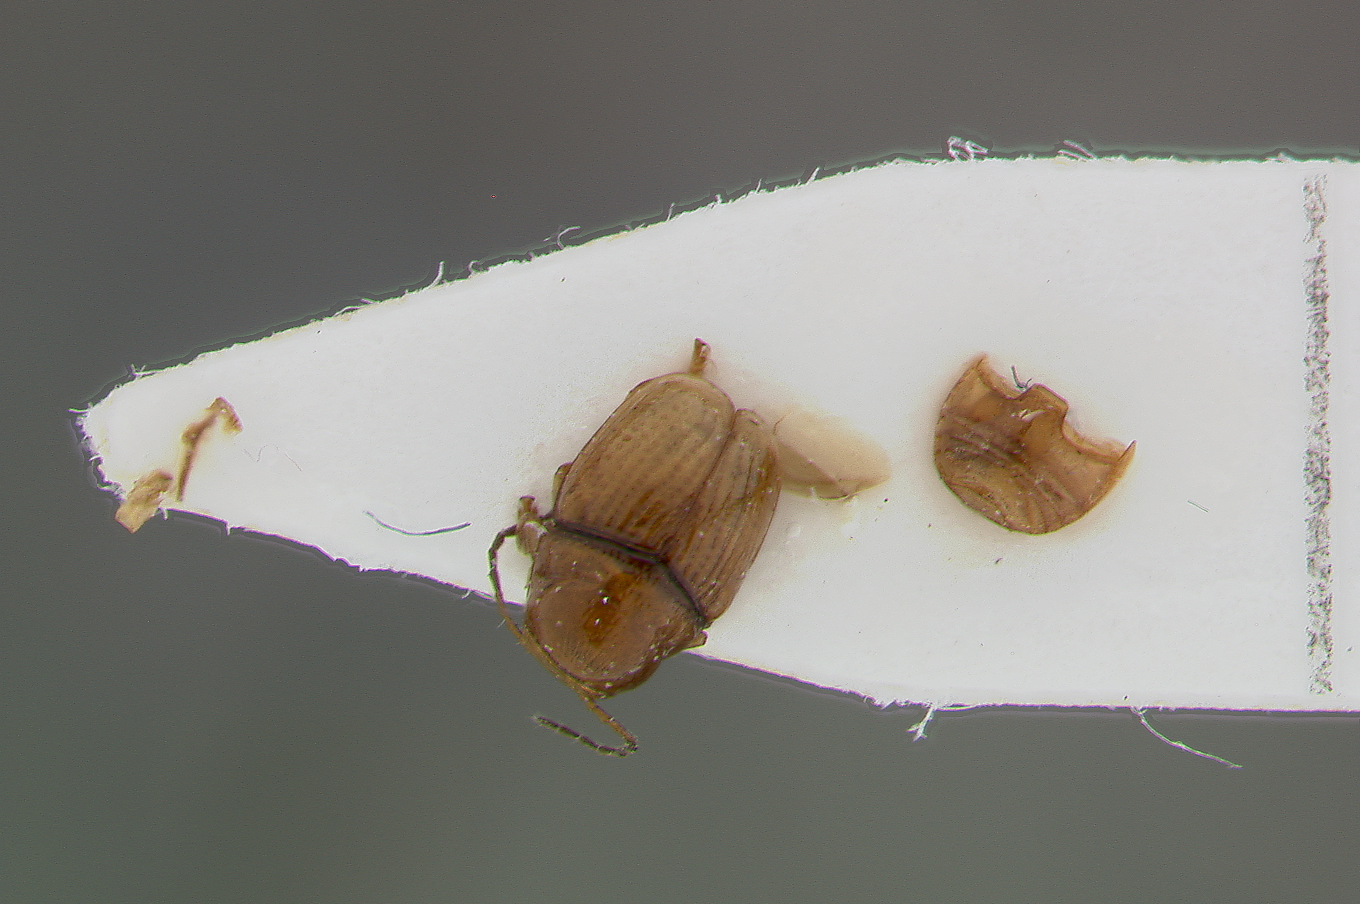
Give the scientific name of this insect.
Coenobius curtipennis
